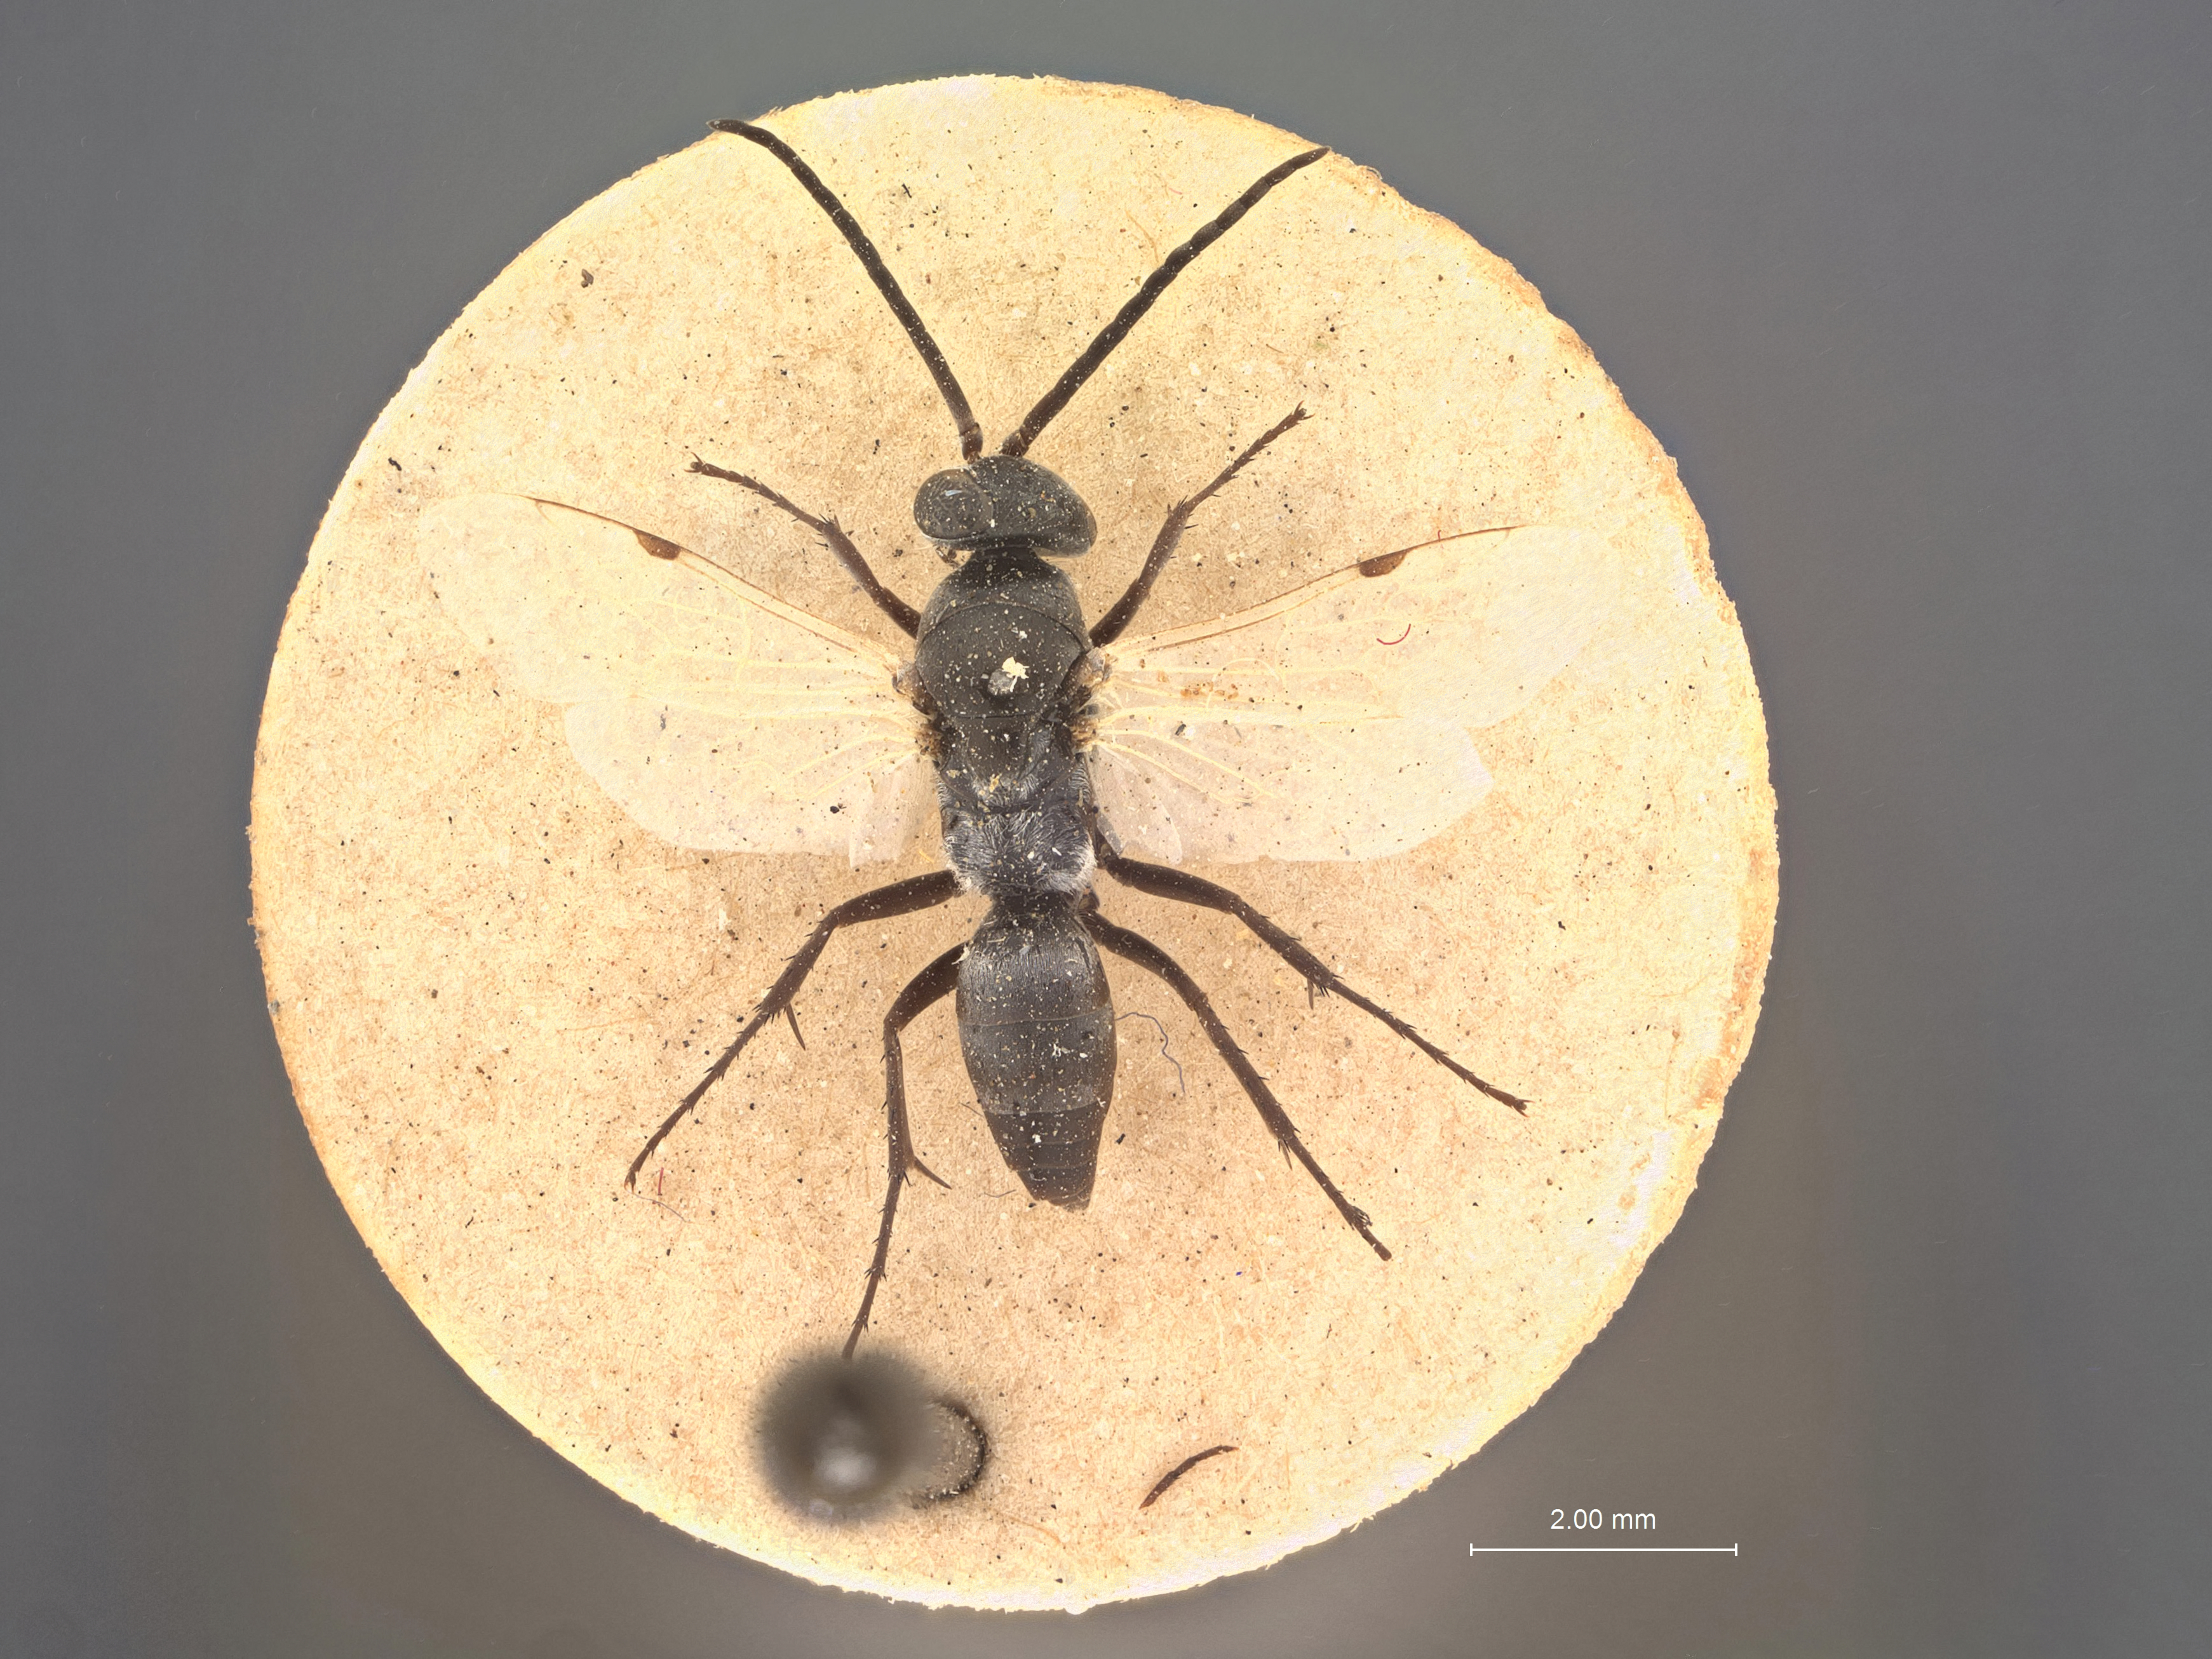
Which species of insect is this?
Pompilus aegyptorum
